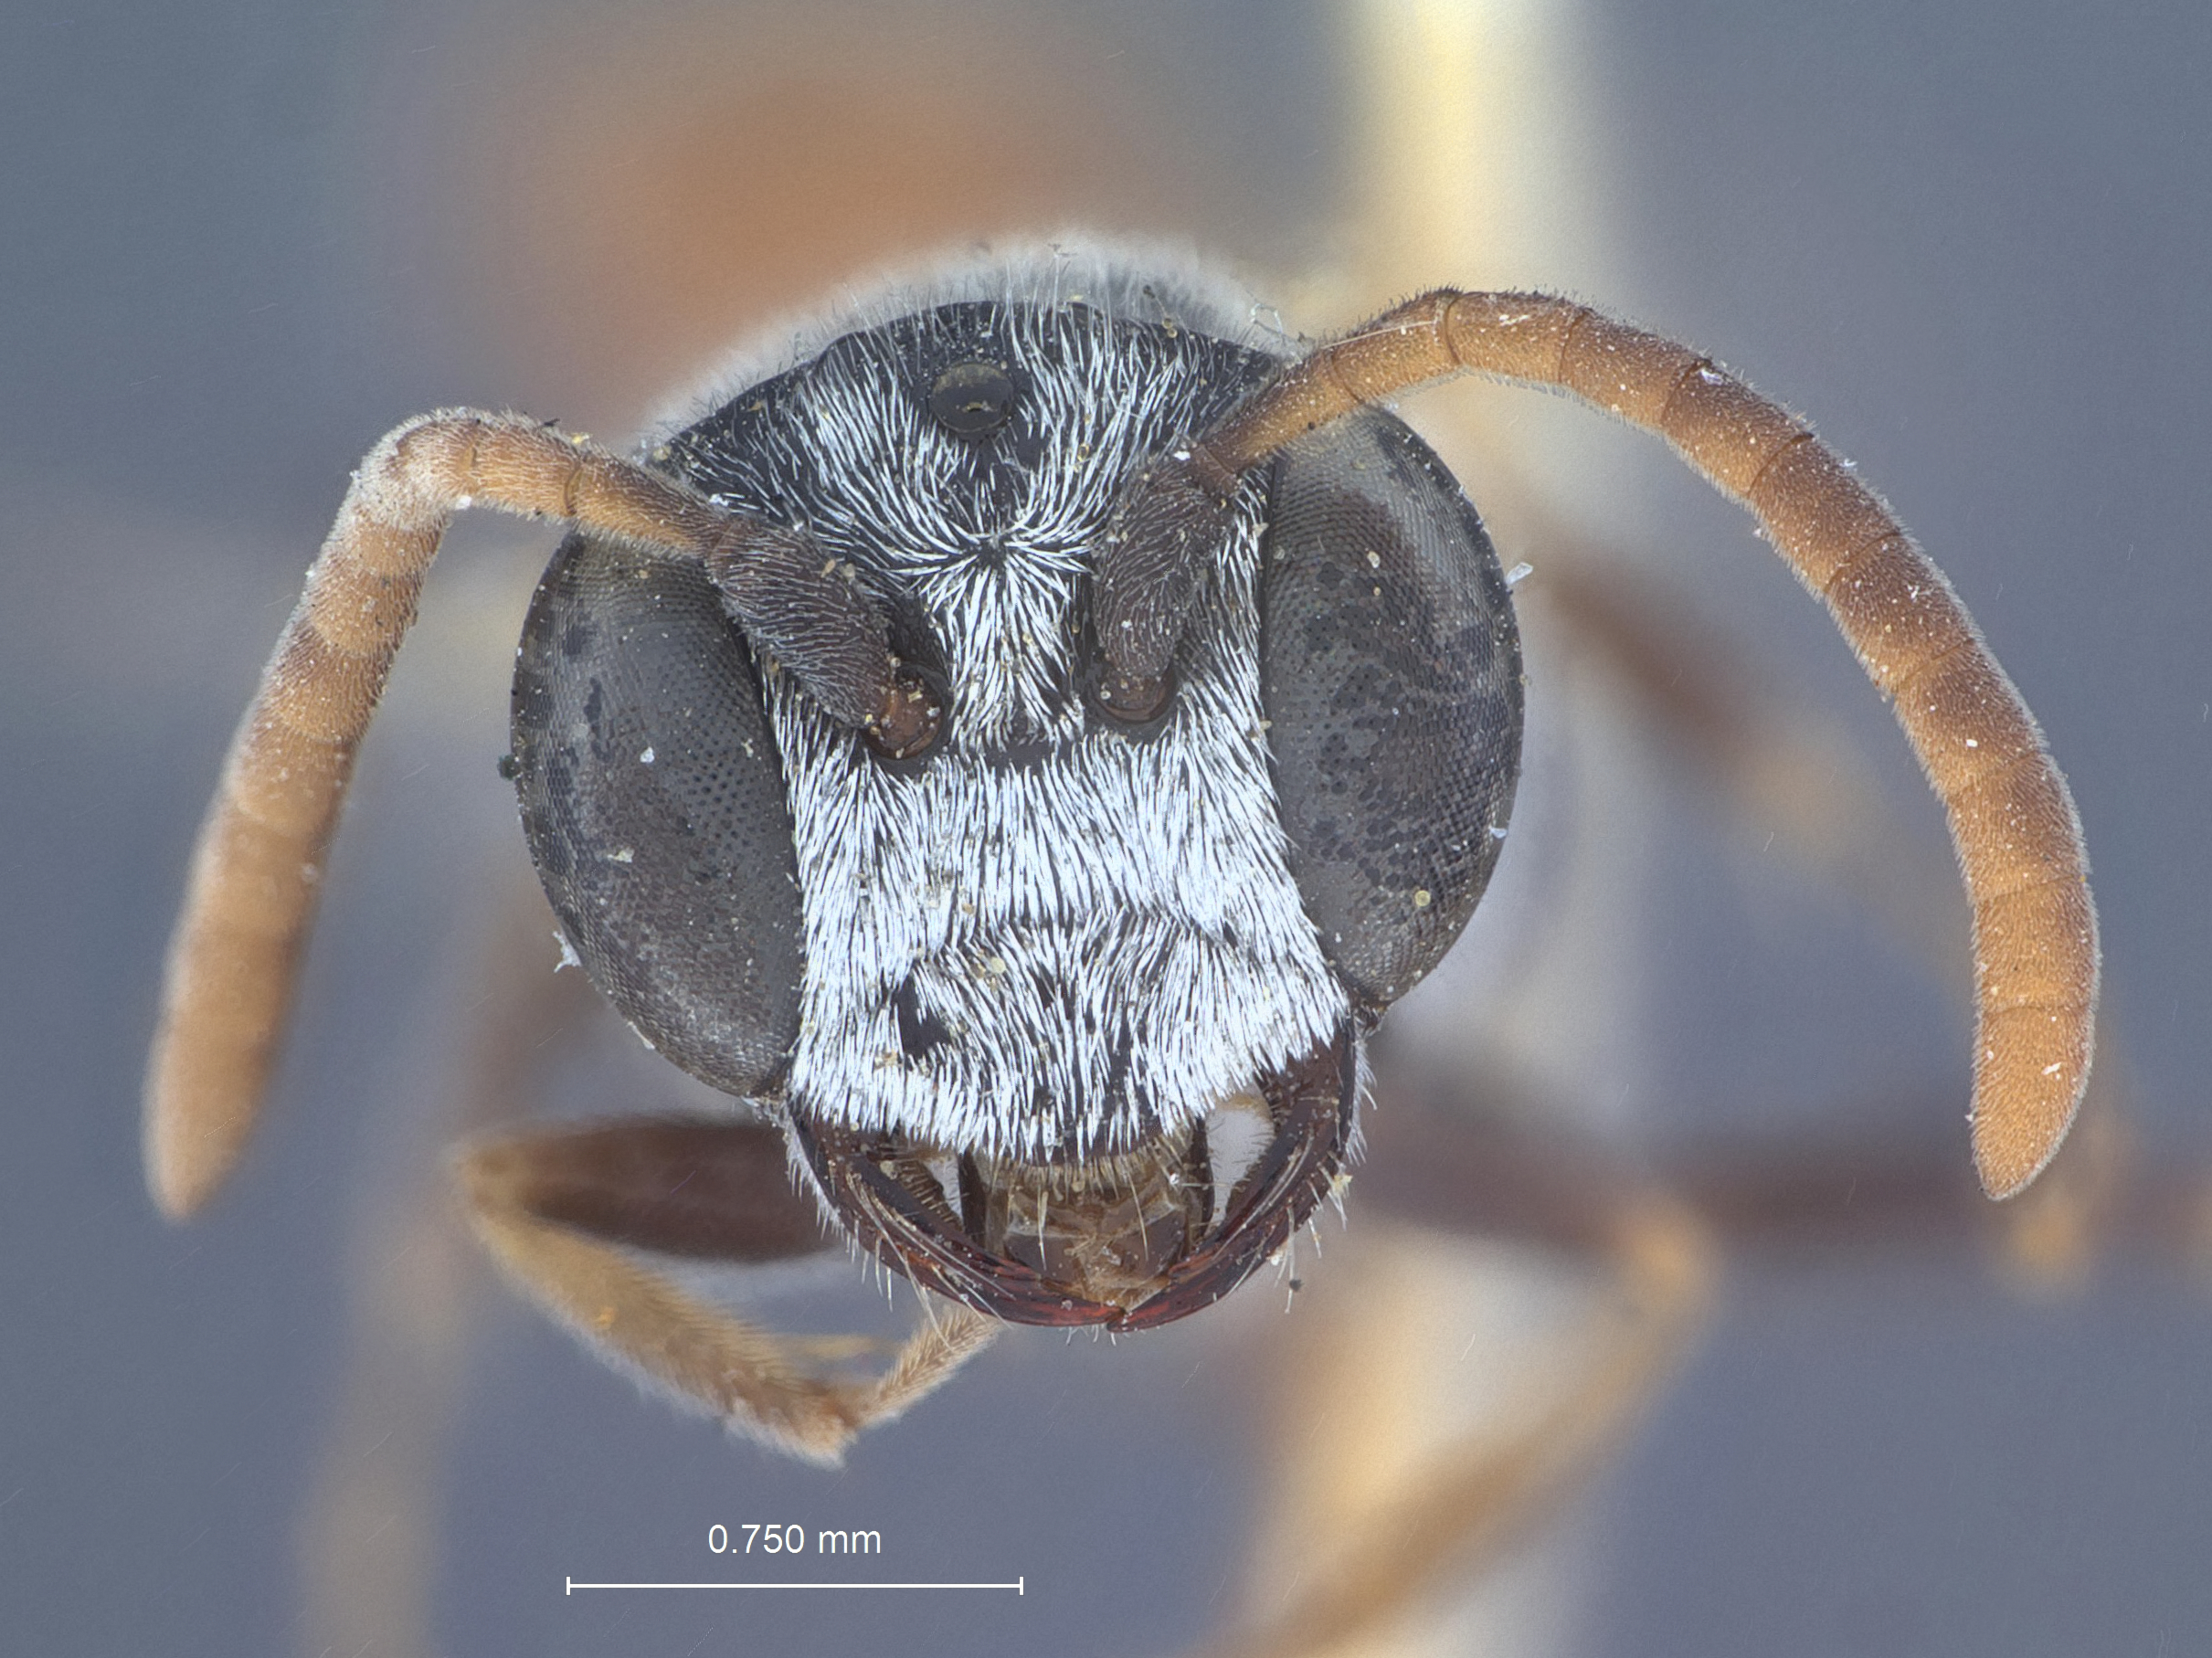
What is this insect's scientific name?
Psen arizonensis
